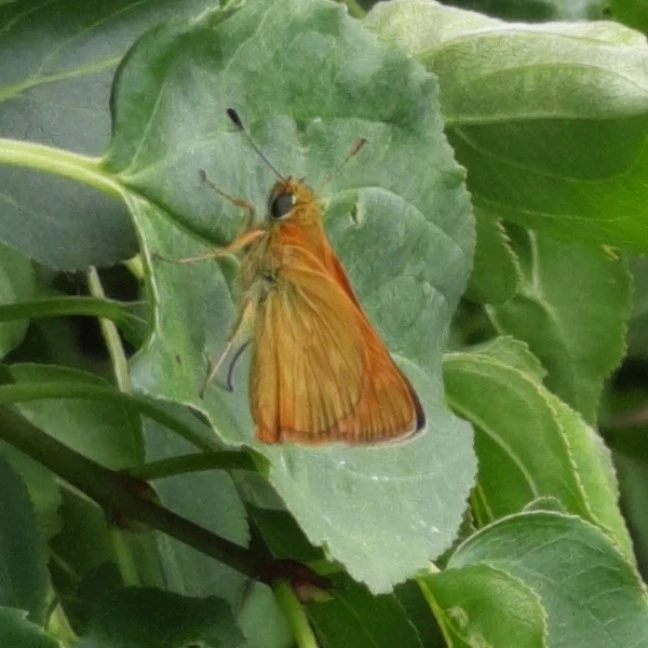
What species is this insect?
Ochlodes sylvanus (also Ochlodes venata)
